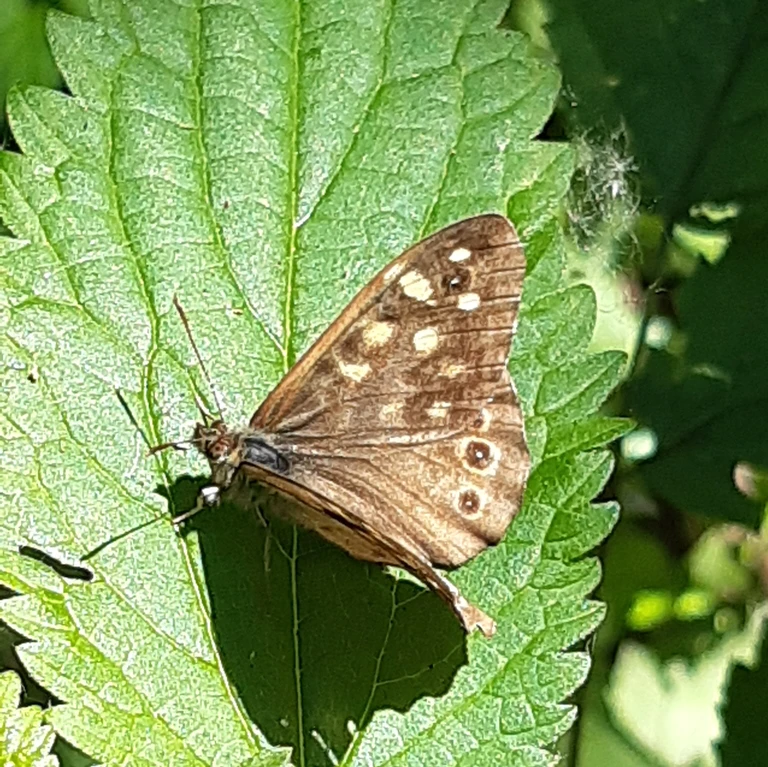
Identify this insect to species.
Pararge aegeria
